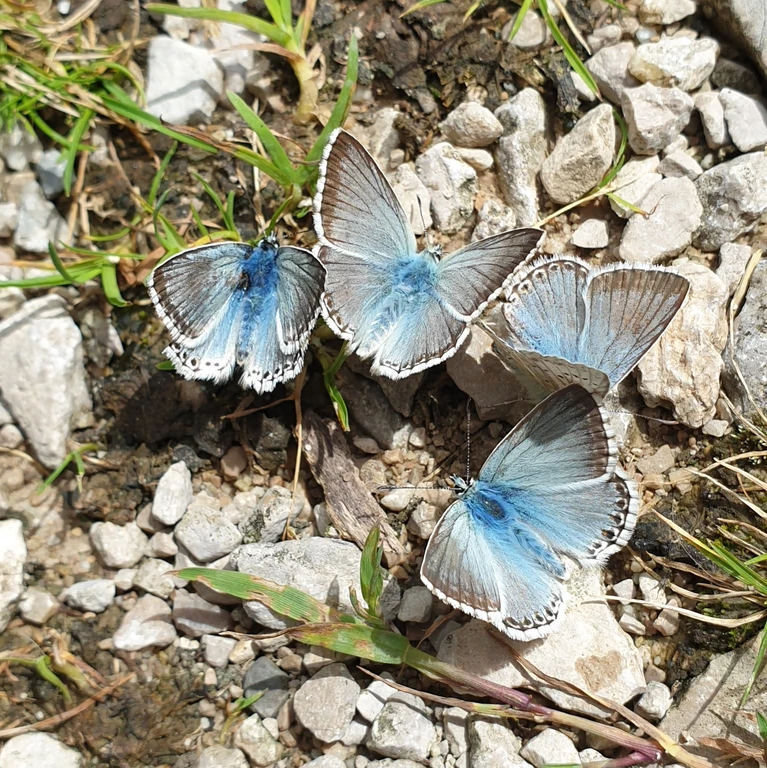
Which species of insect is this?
Lysandra coridon
